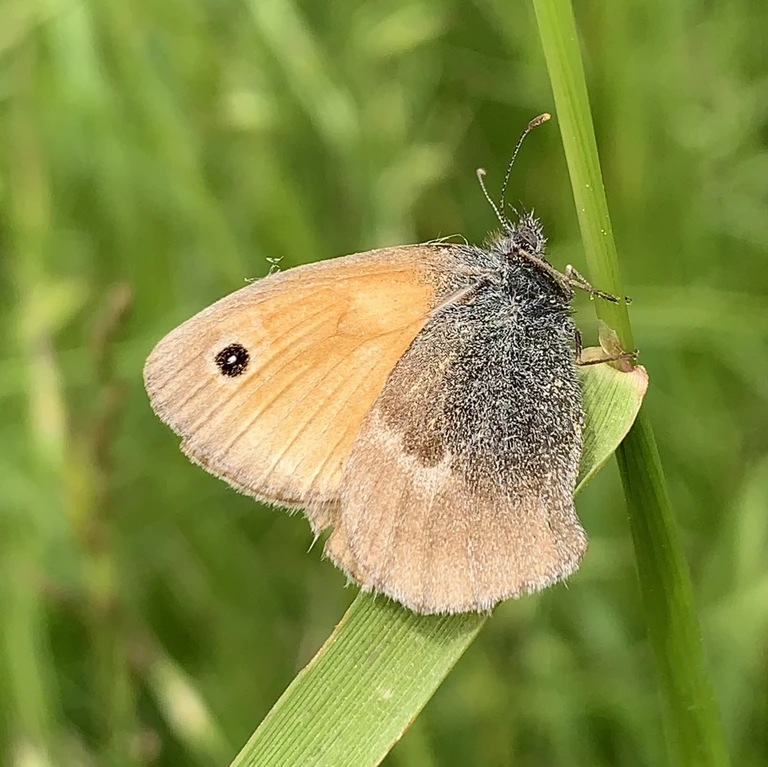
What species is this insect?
Coenonympha pamphilus
